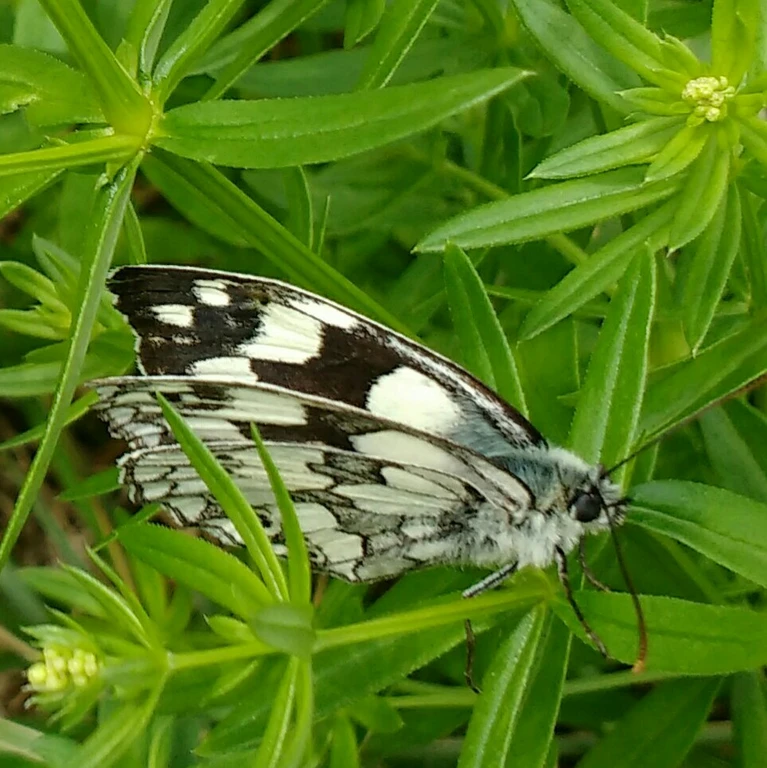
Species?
Melanargia galathea
